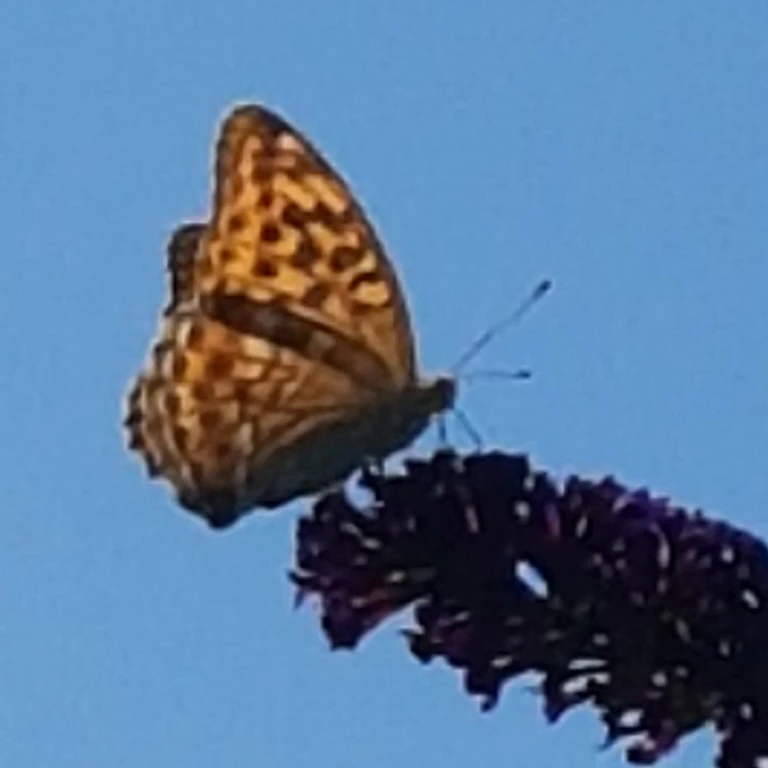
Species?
Argynnis paphia
